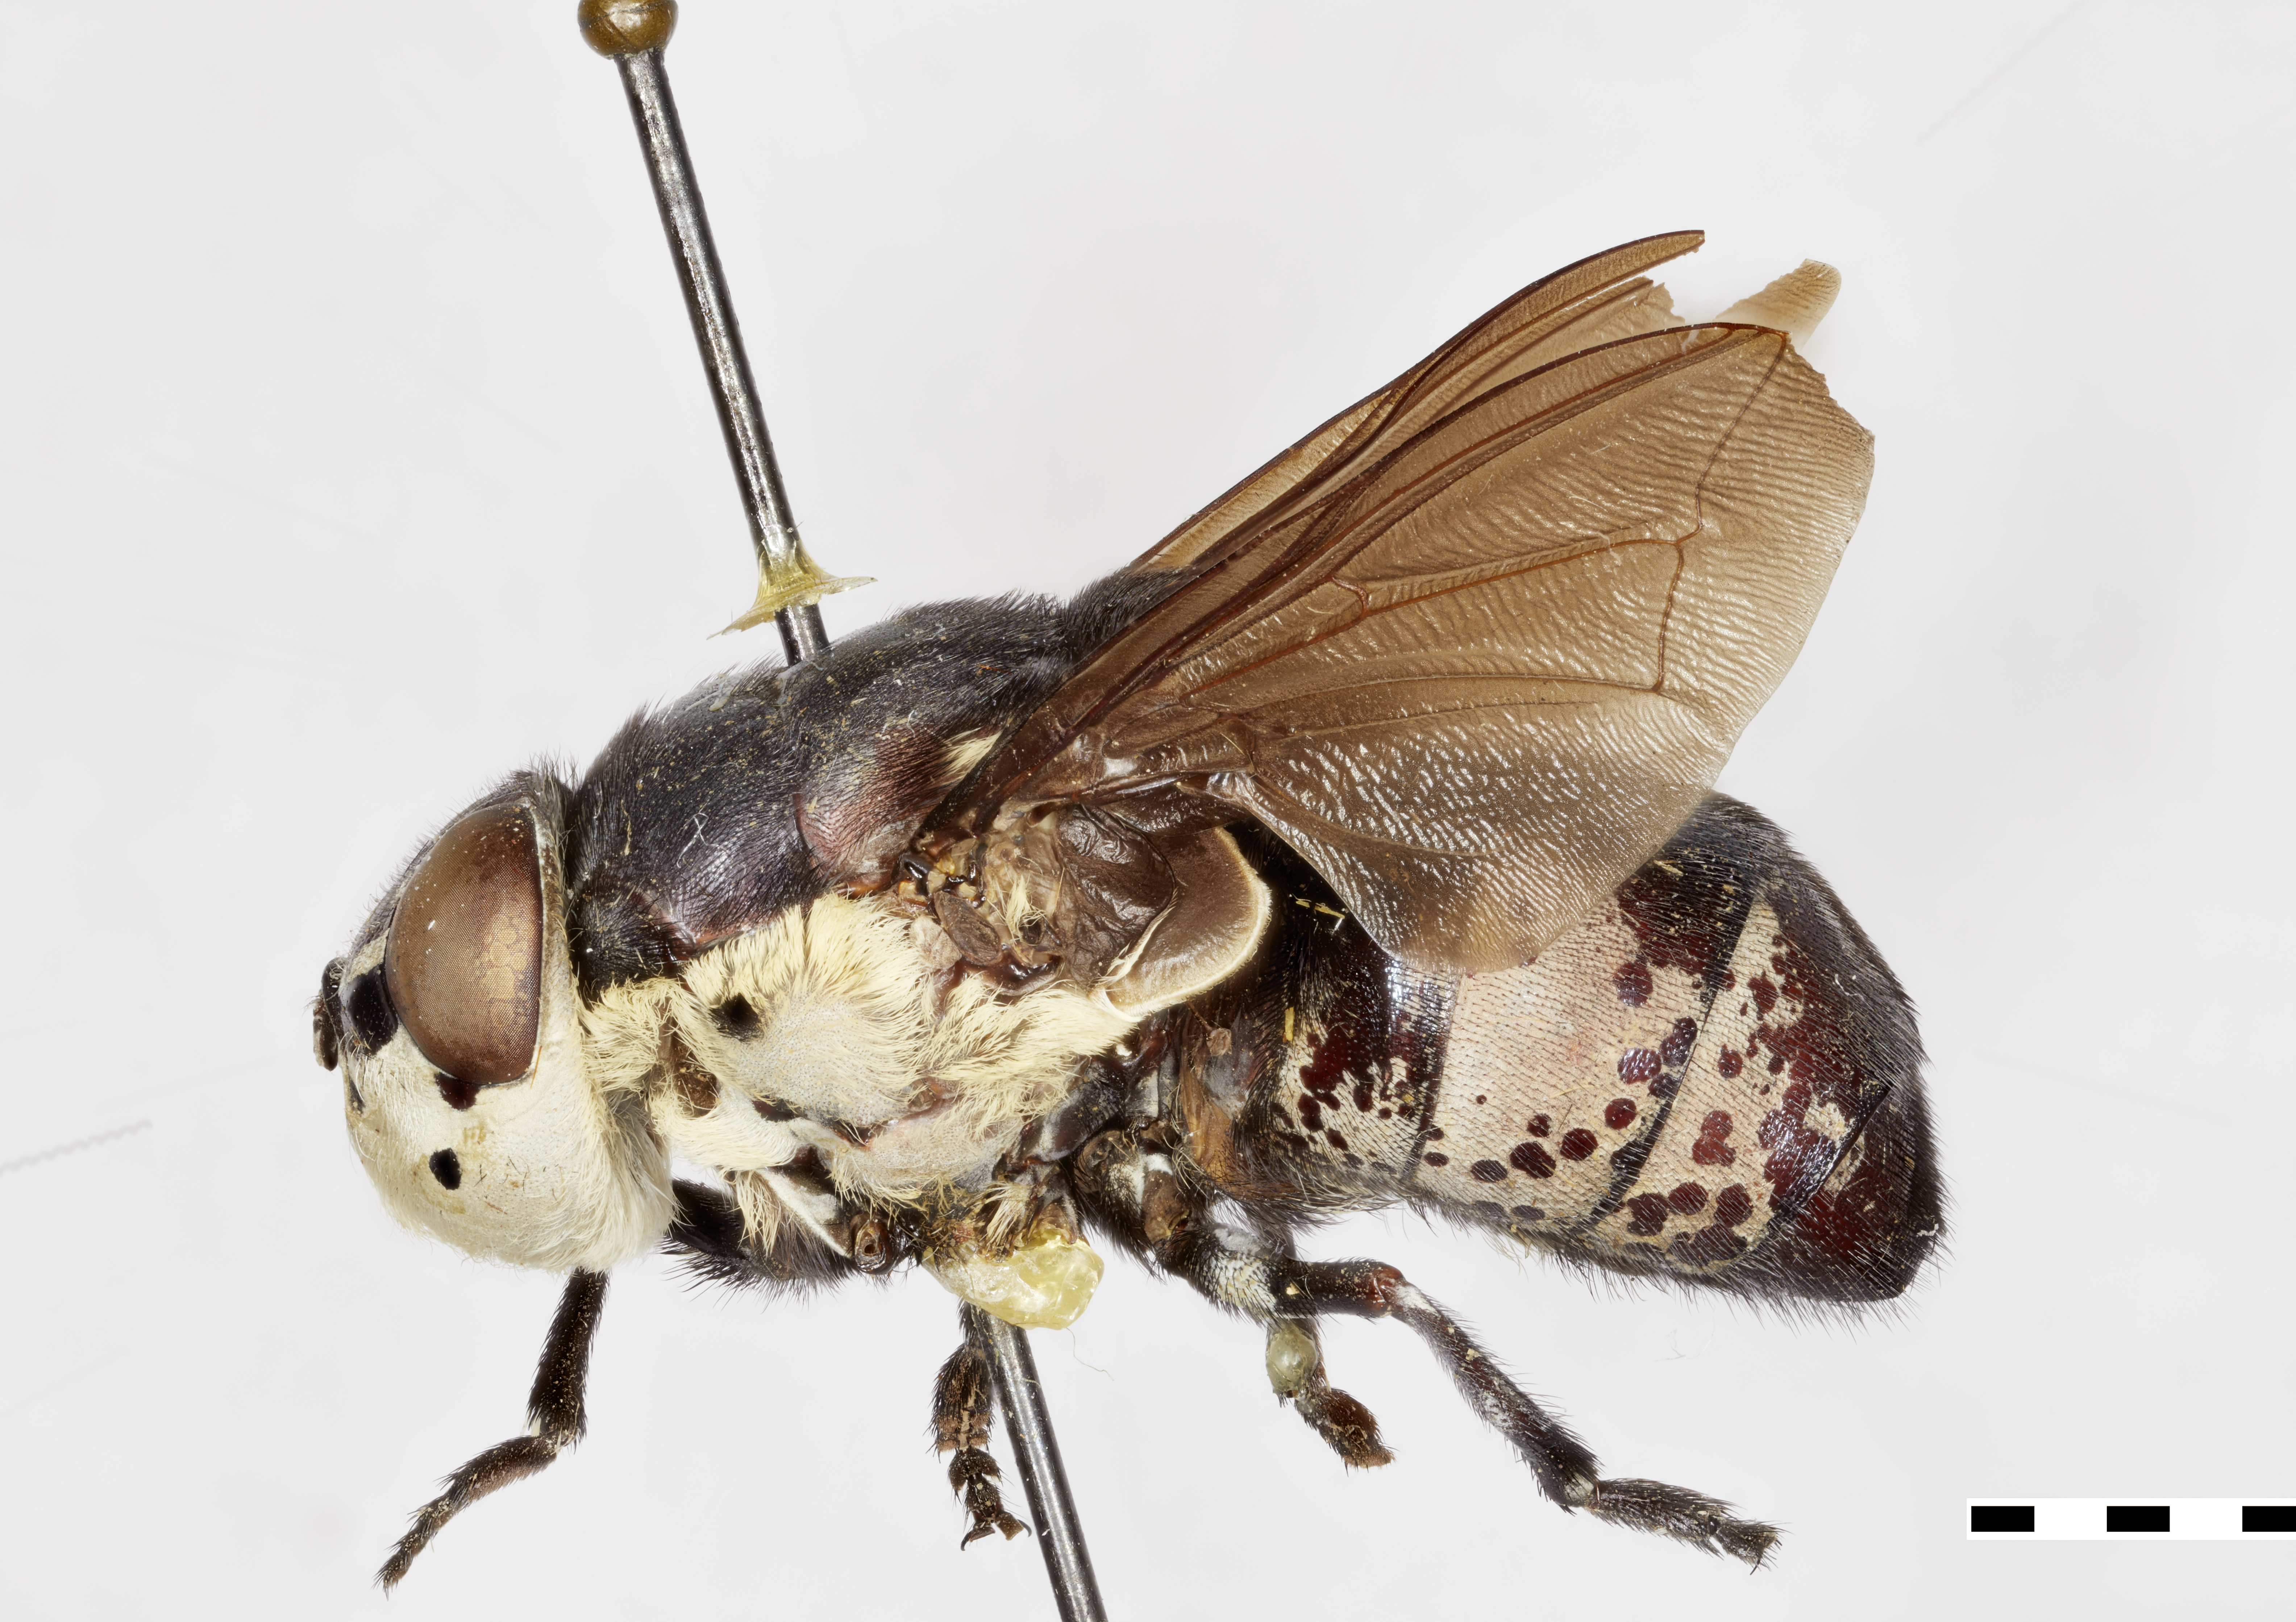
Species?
Cuterebra leptivora
